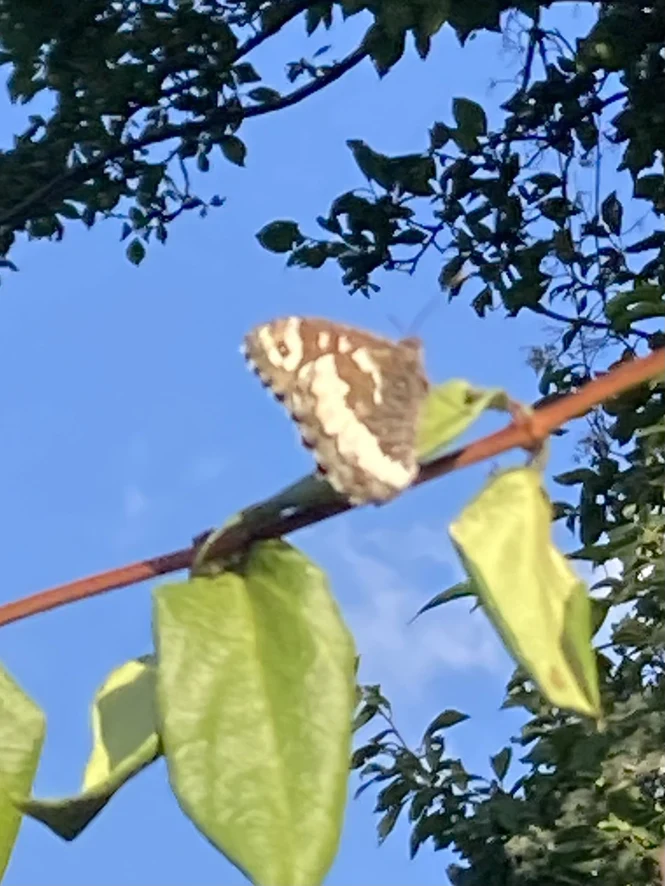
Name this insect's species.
Brintesia circe
